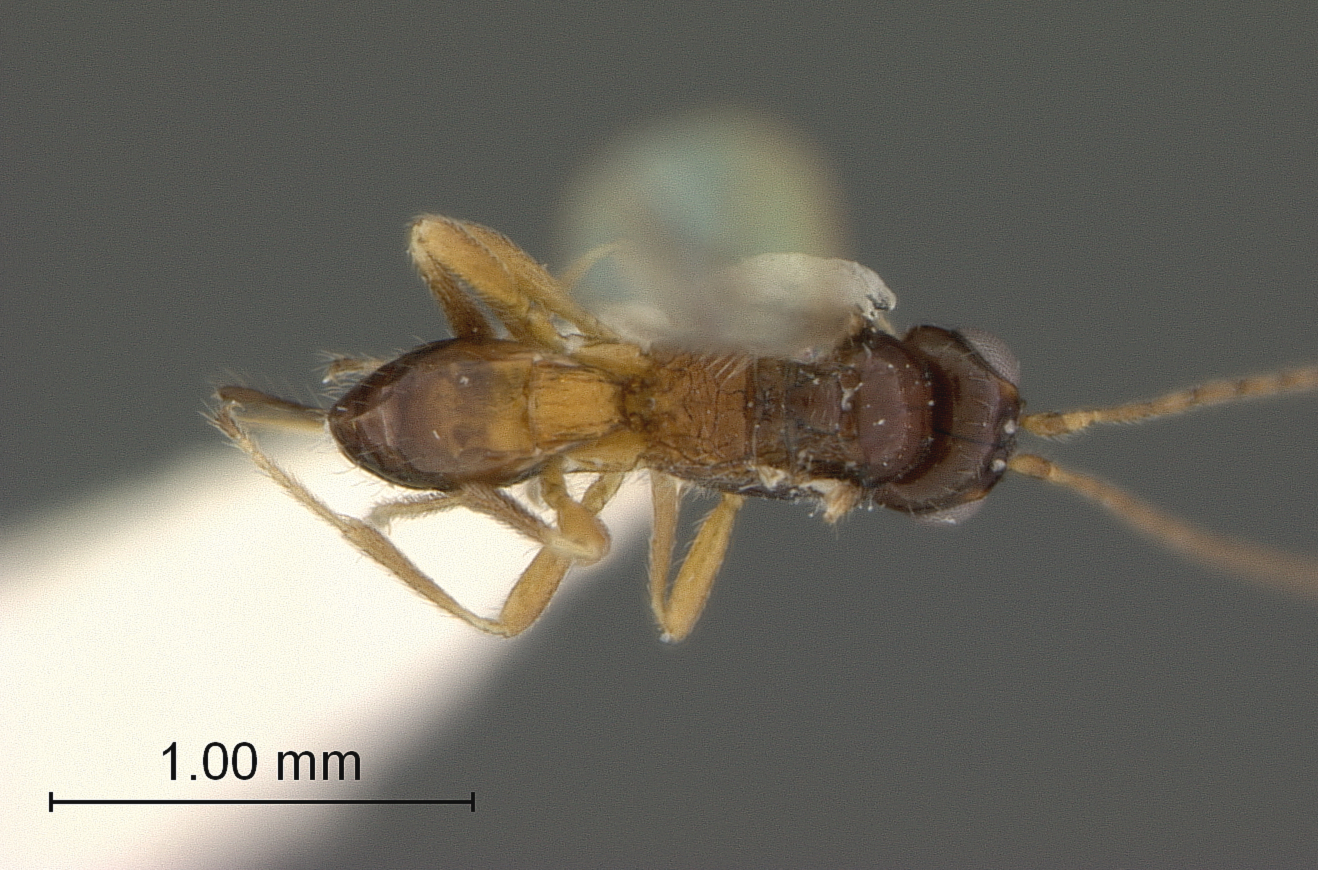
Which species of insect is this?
Symphanes myxa
